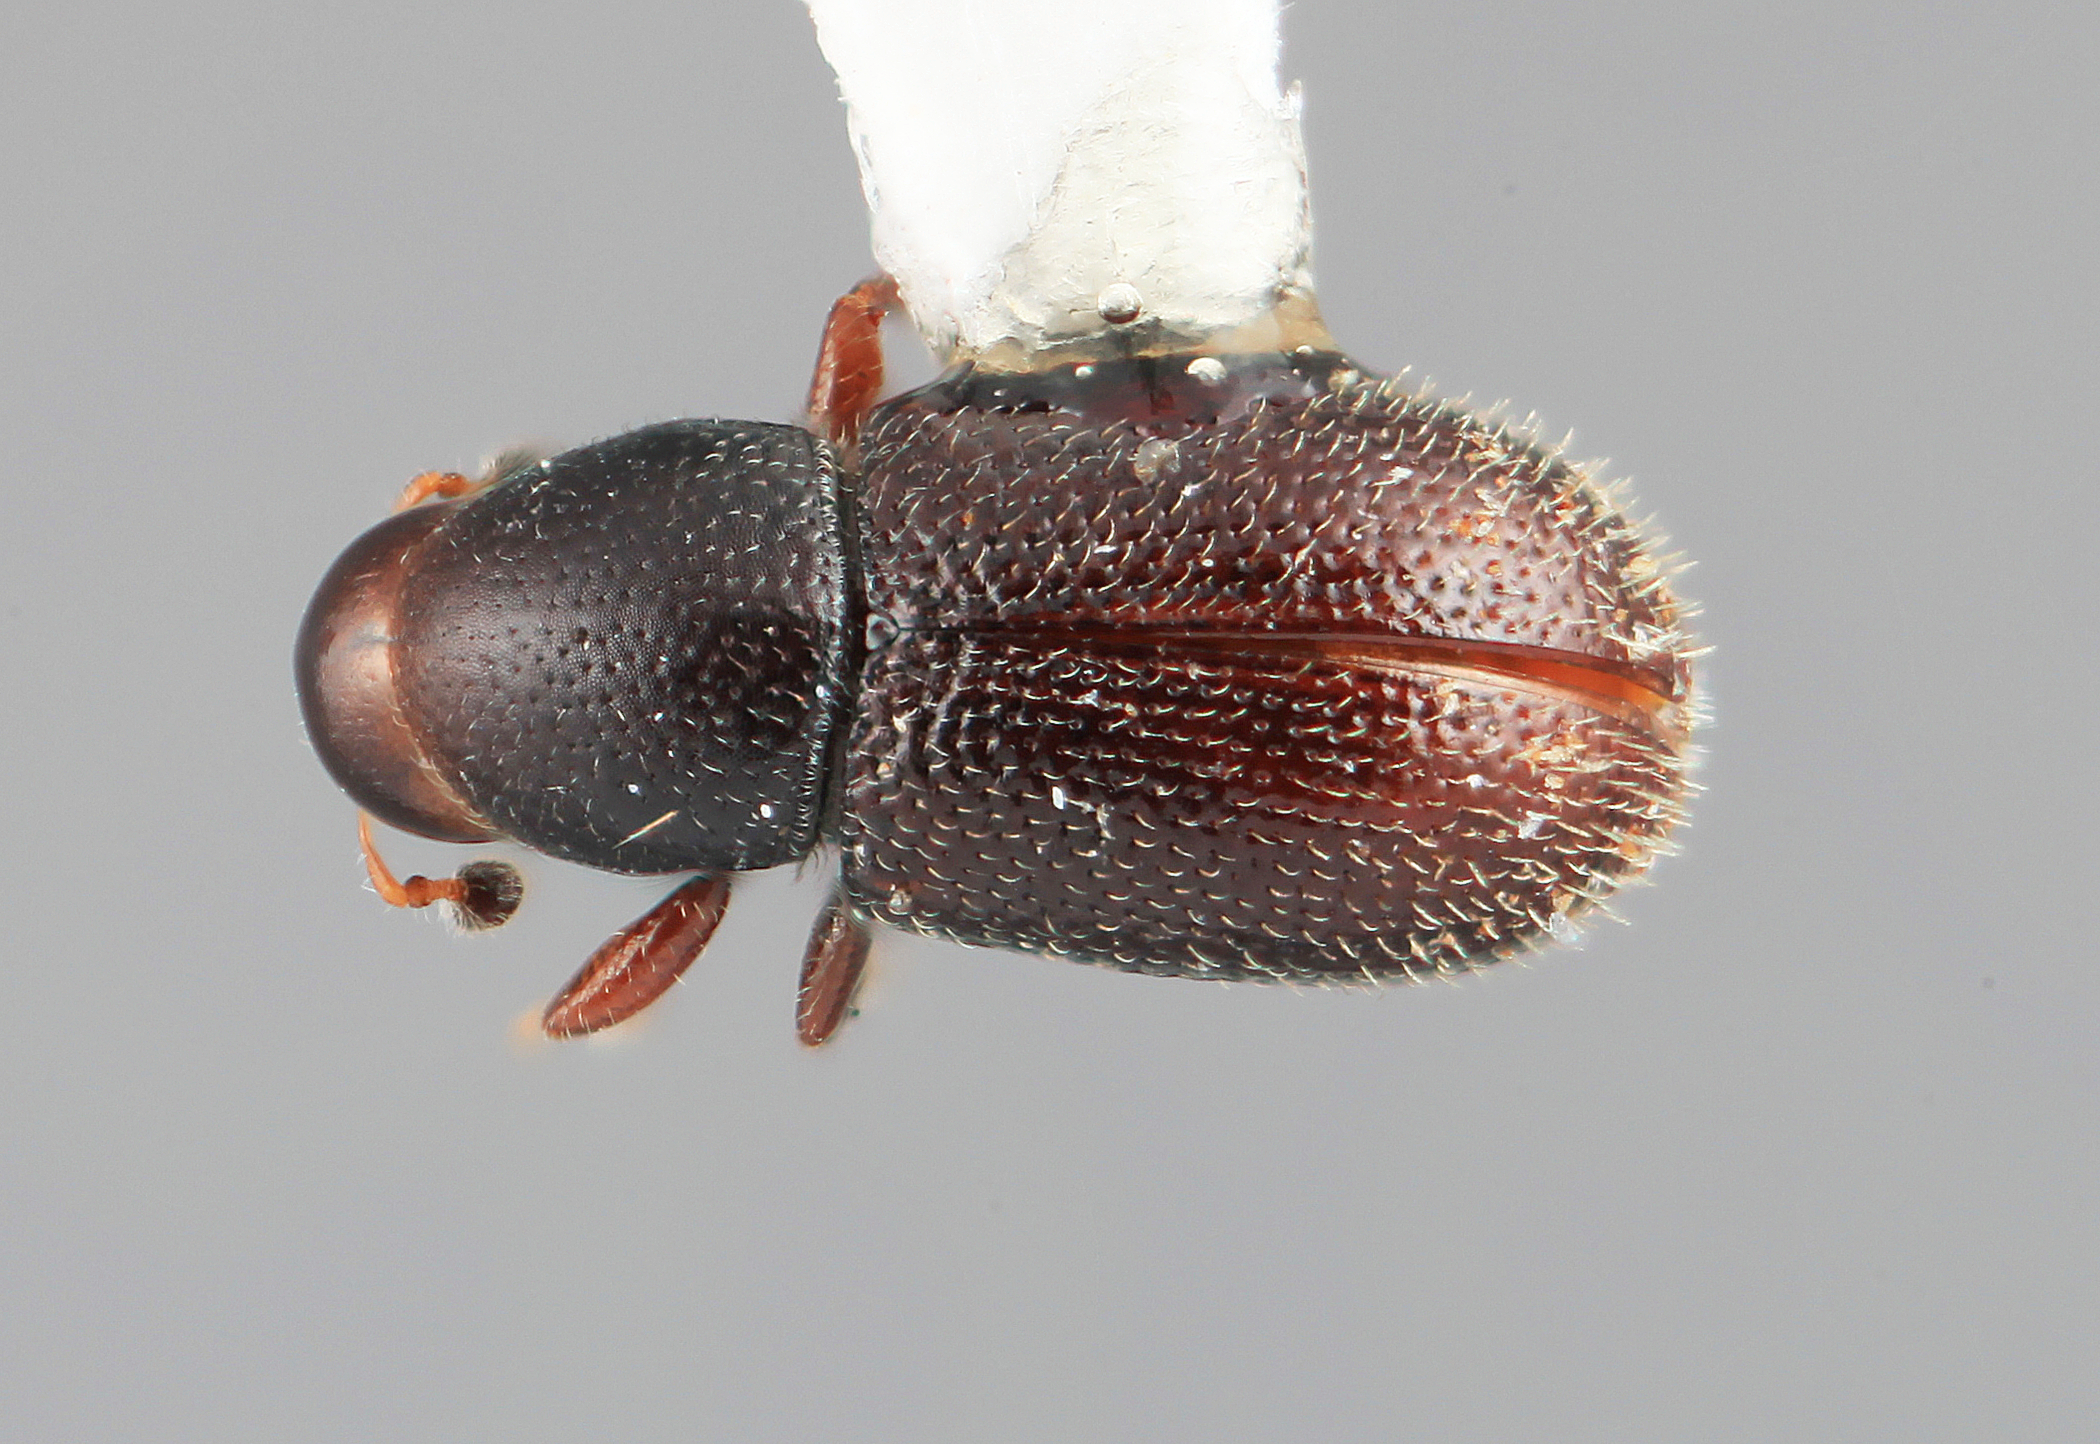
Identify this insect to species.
Scolytodes decorus
